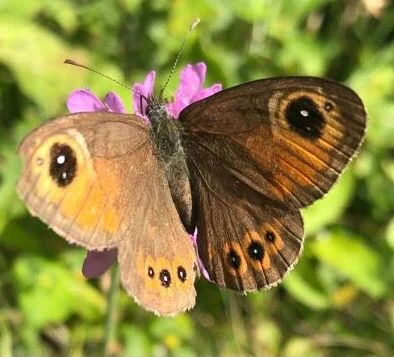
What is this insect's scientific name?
Lasiommata maera (also Pararge maera)
